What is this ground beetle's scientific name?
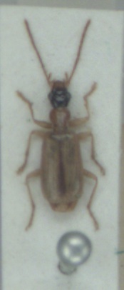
Demetrias atricapillus
